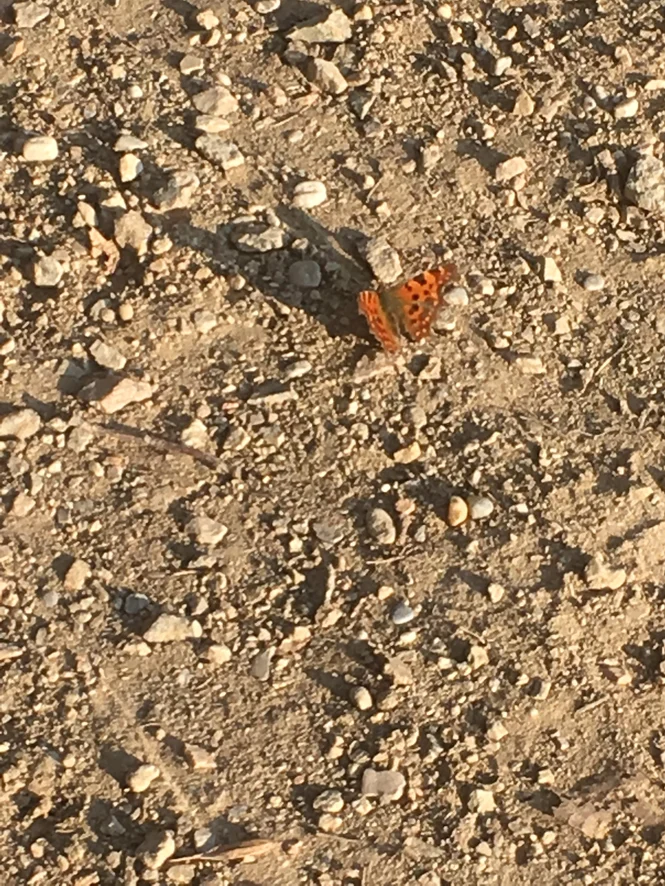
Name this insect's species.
Polygonia c-album
